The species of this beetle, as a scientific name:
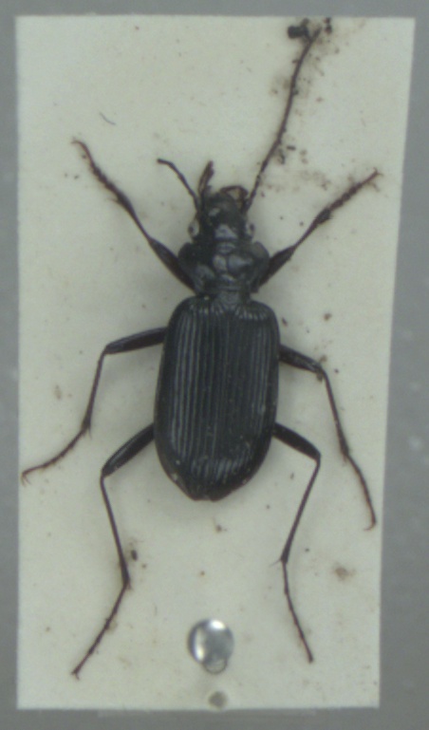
Nebria rufescens
